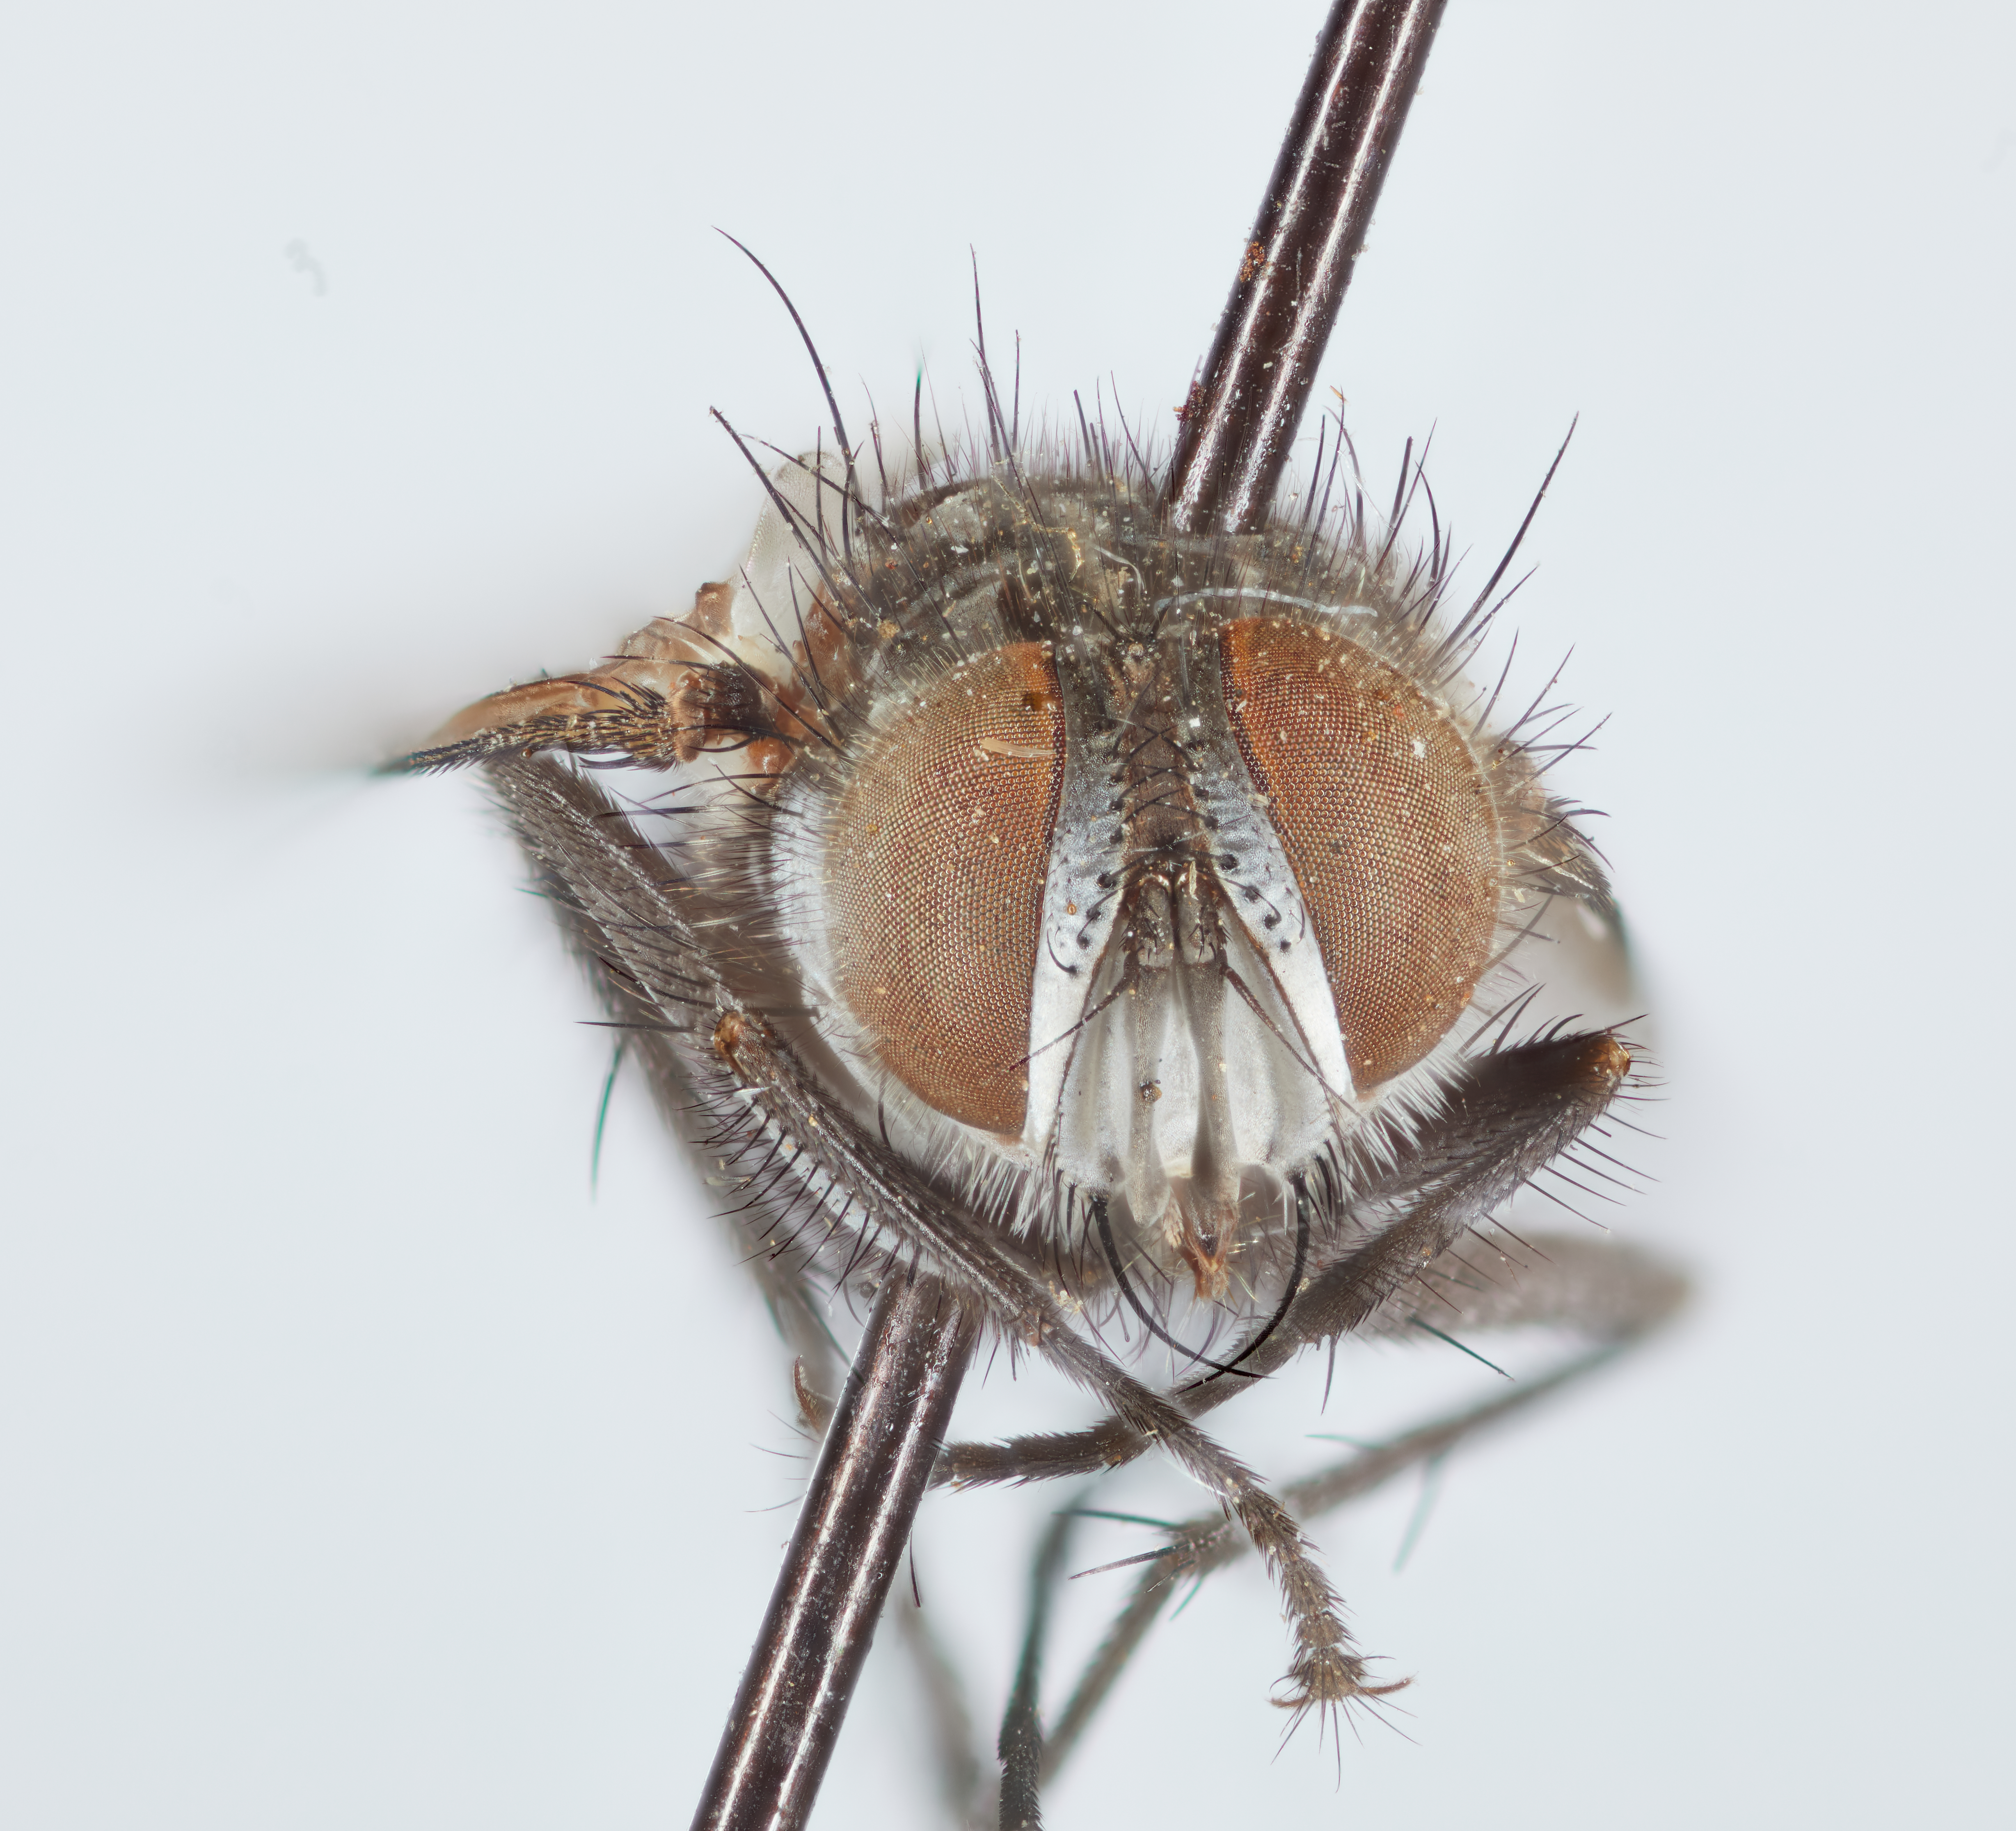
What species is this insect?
Exorista setinervis
